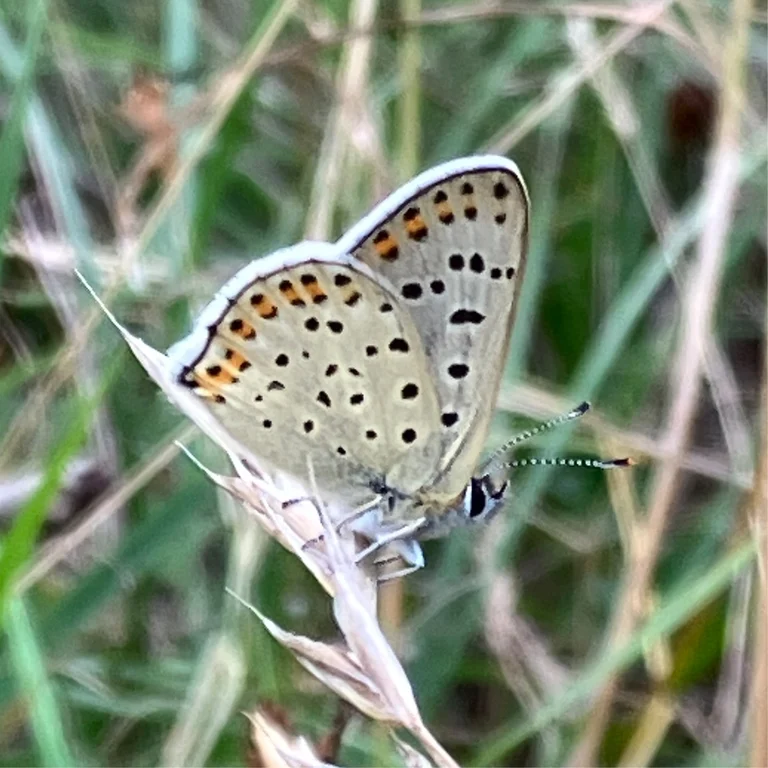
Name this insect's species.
Lycaena tityrus (also Loweia tityrus)
